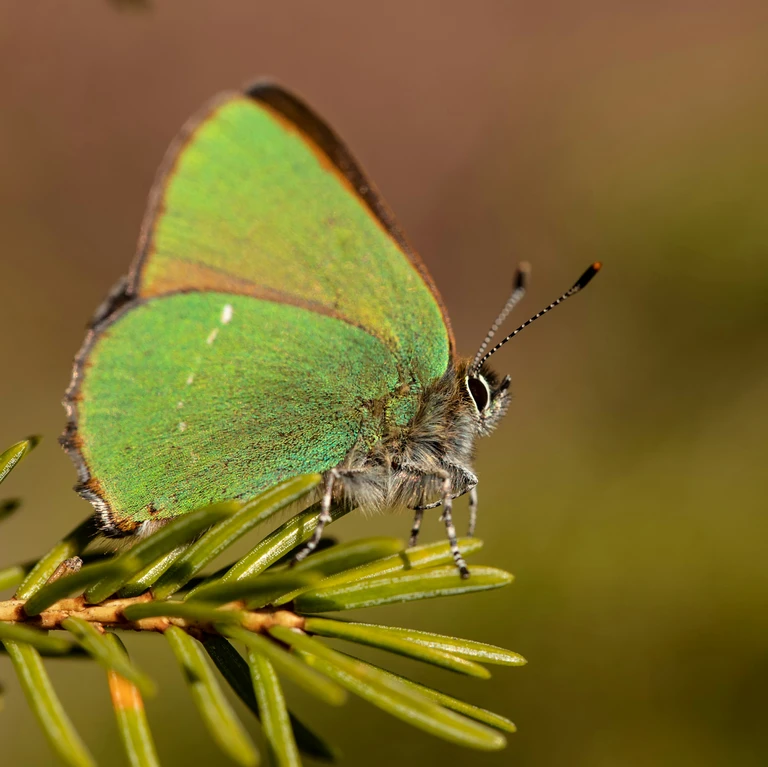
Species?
Callophrys rubi
